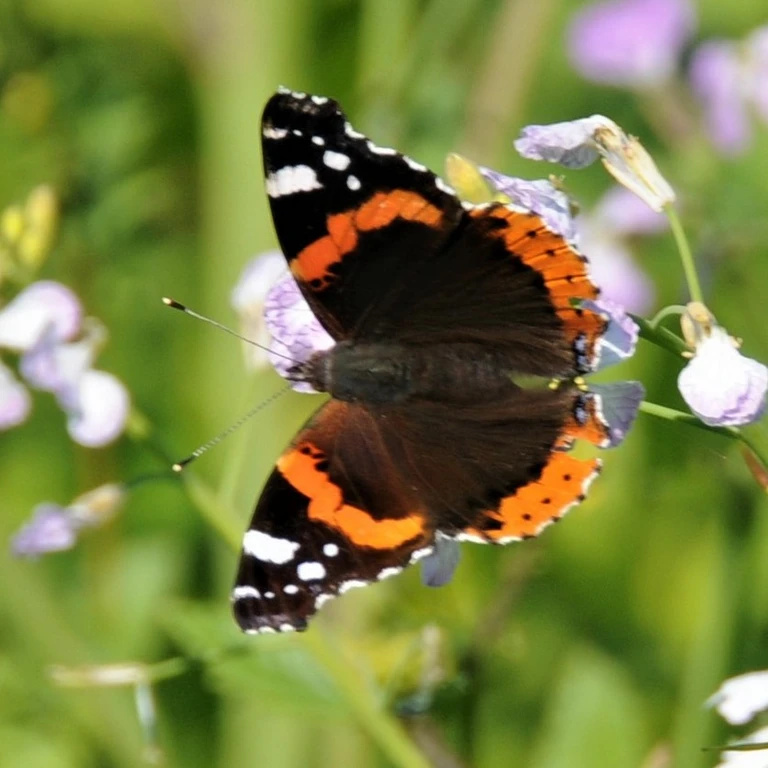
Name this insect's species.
Vanessa atalanta
